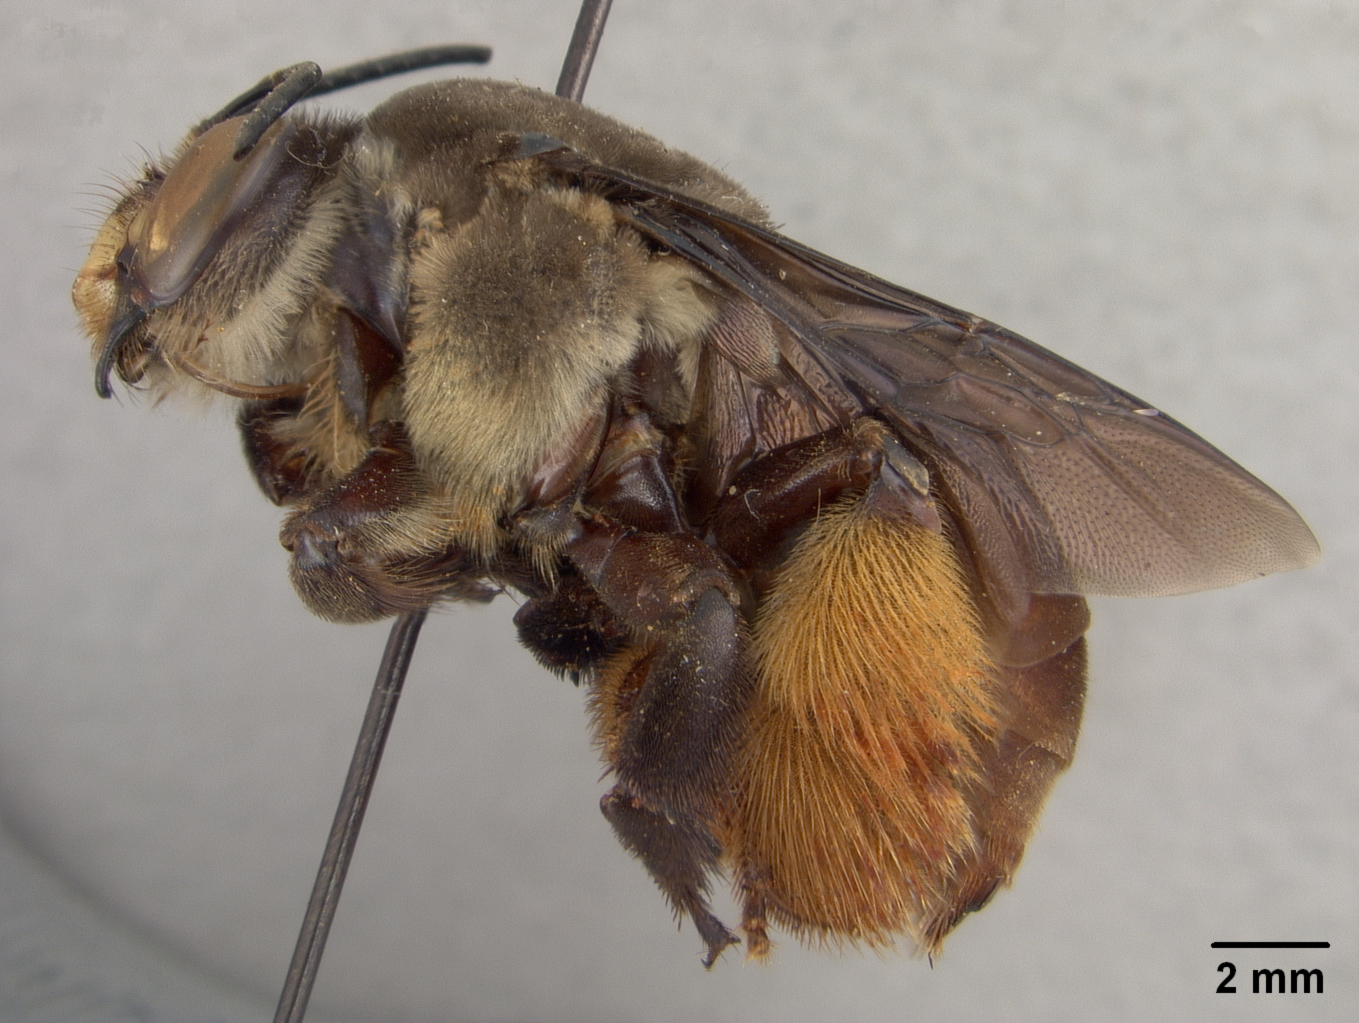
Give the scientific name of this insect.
Centris lilacina
